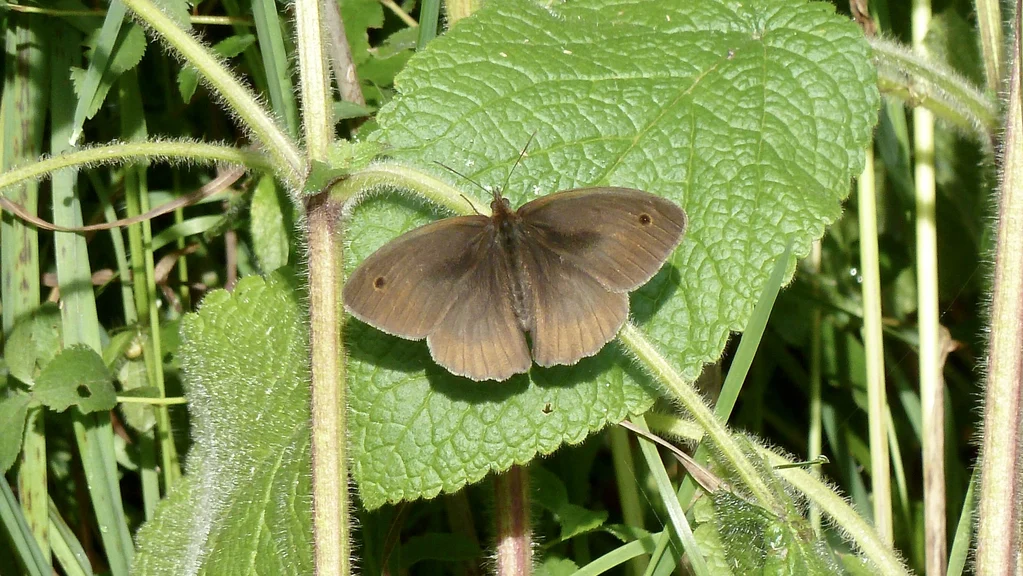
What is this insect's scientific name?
Maniola jurtina
